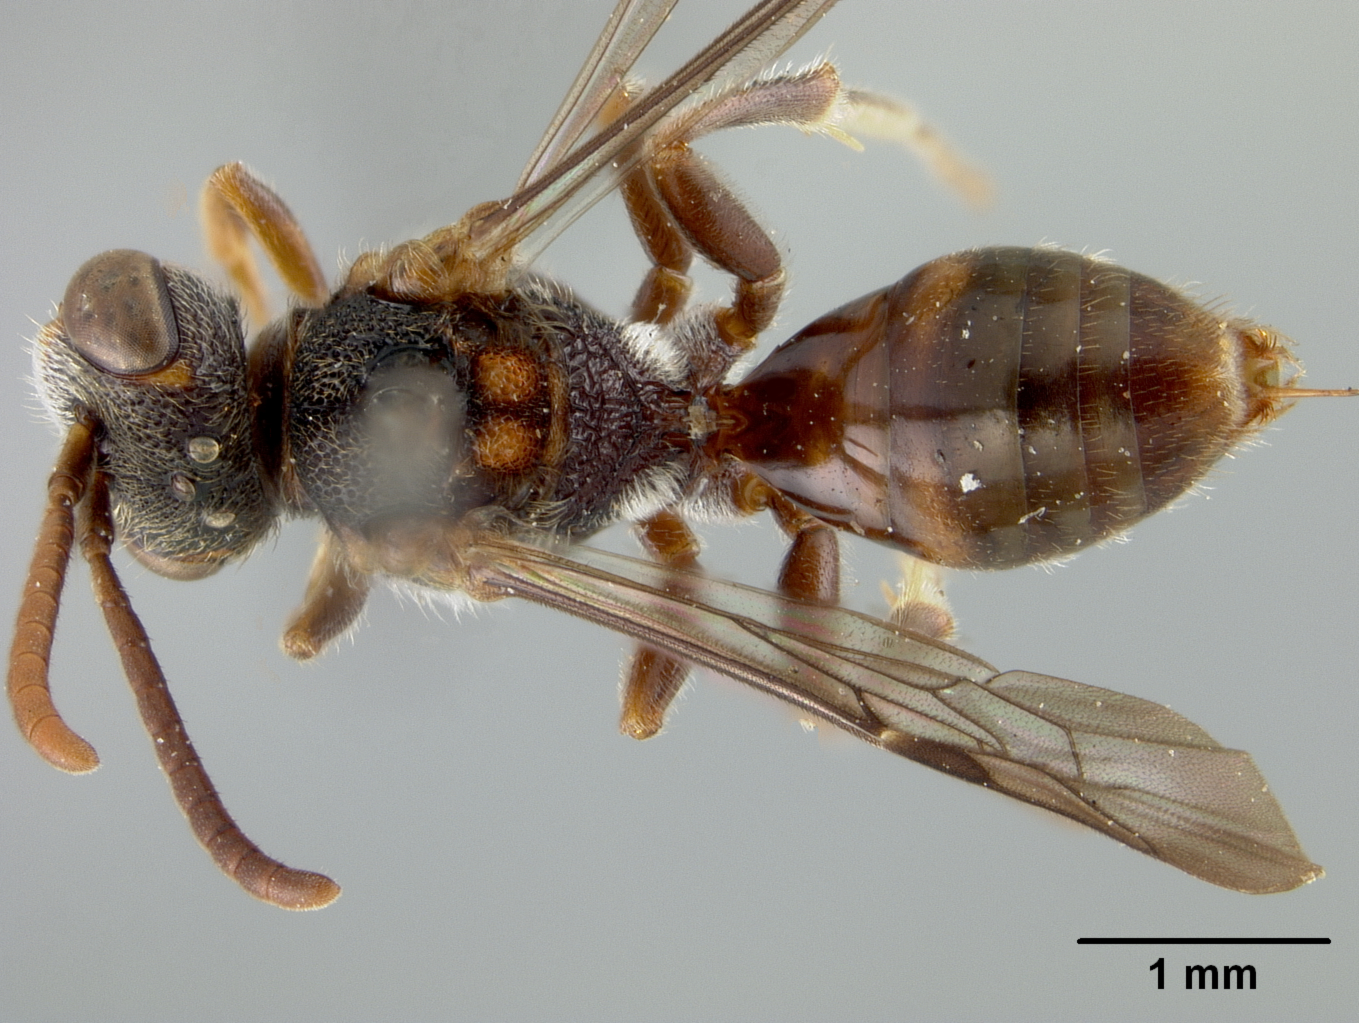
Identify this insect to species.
Nomada dalii
